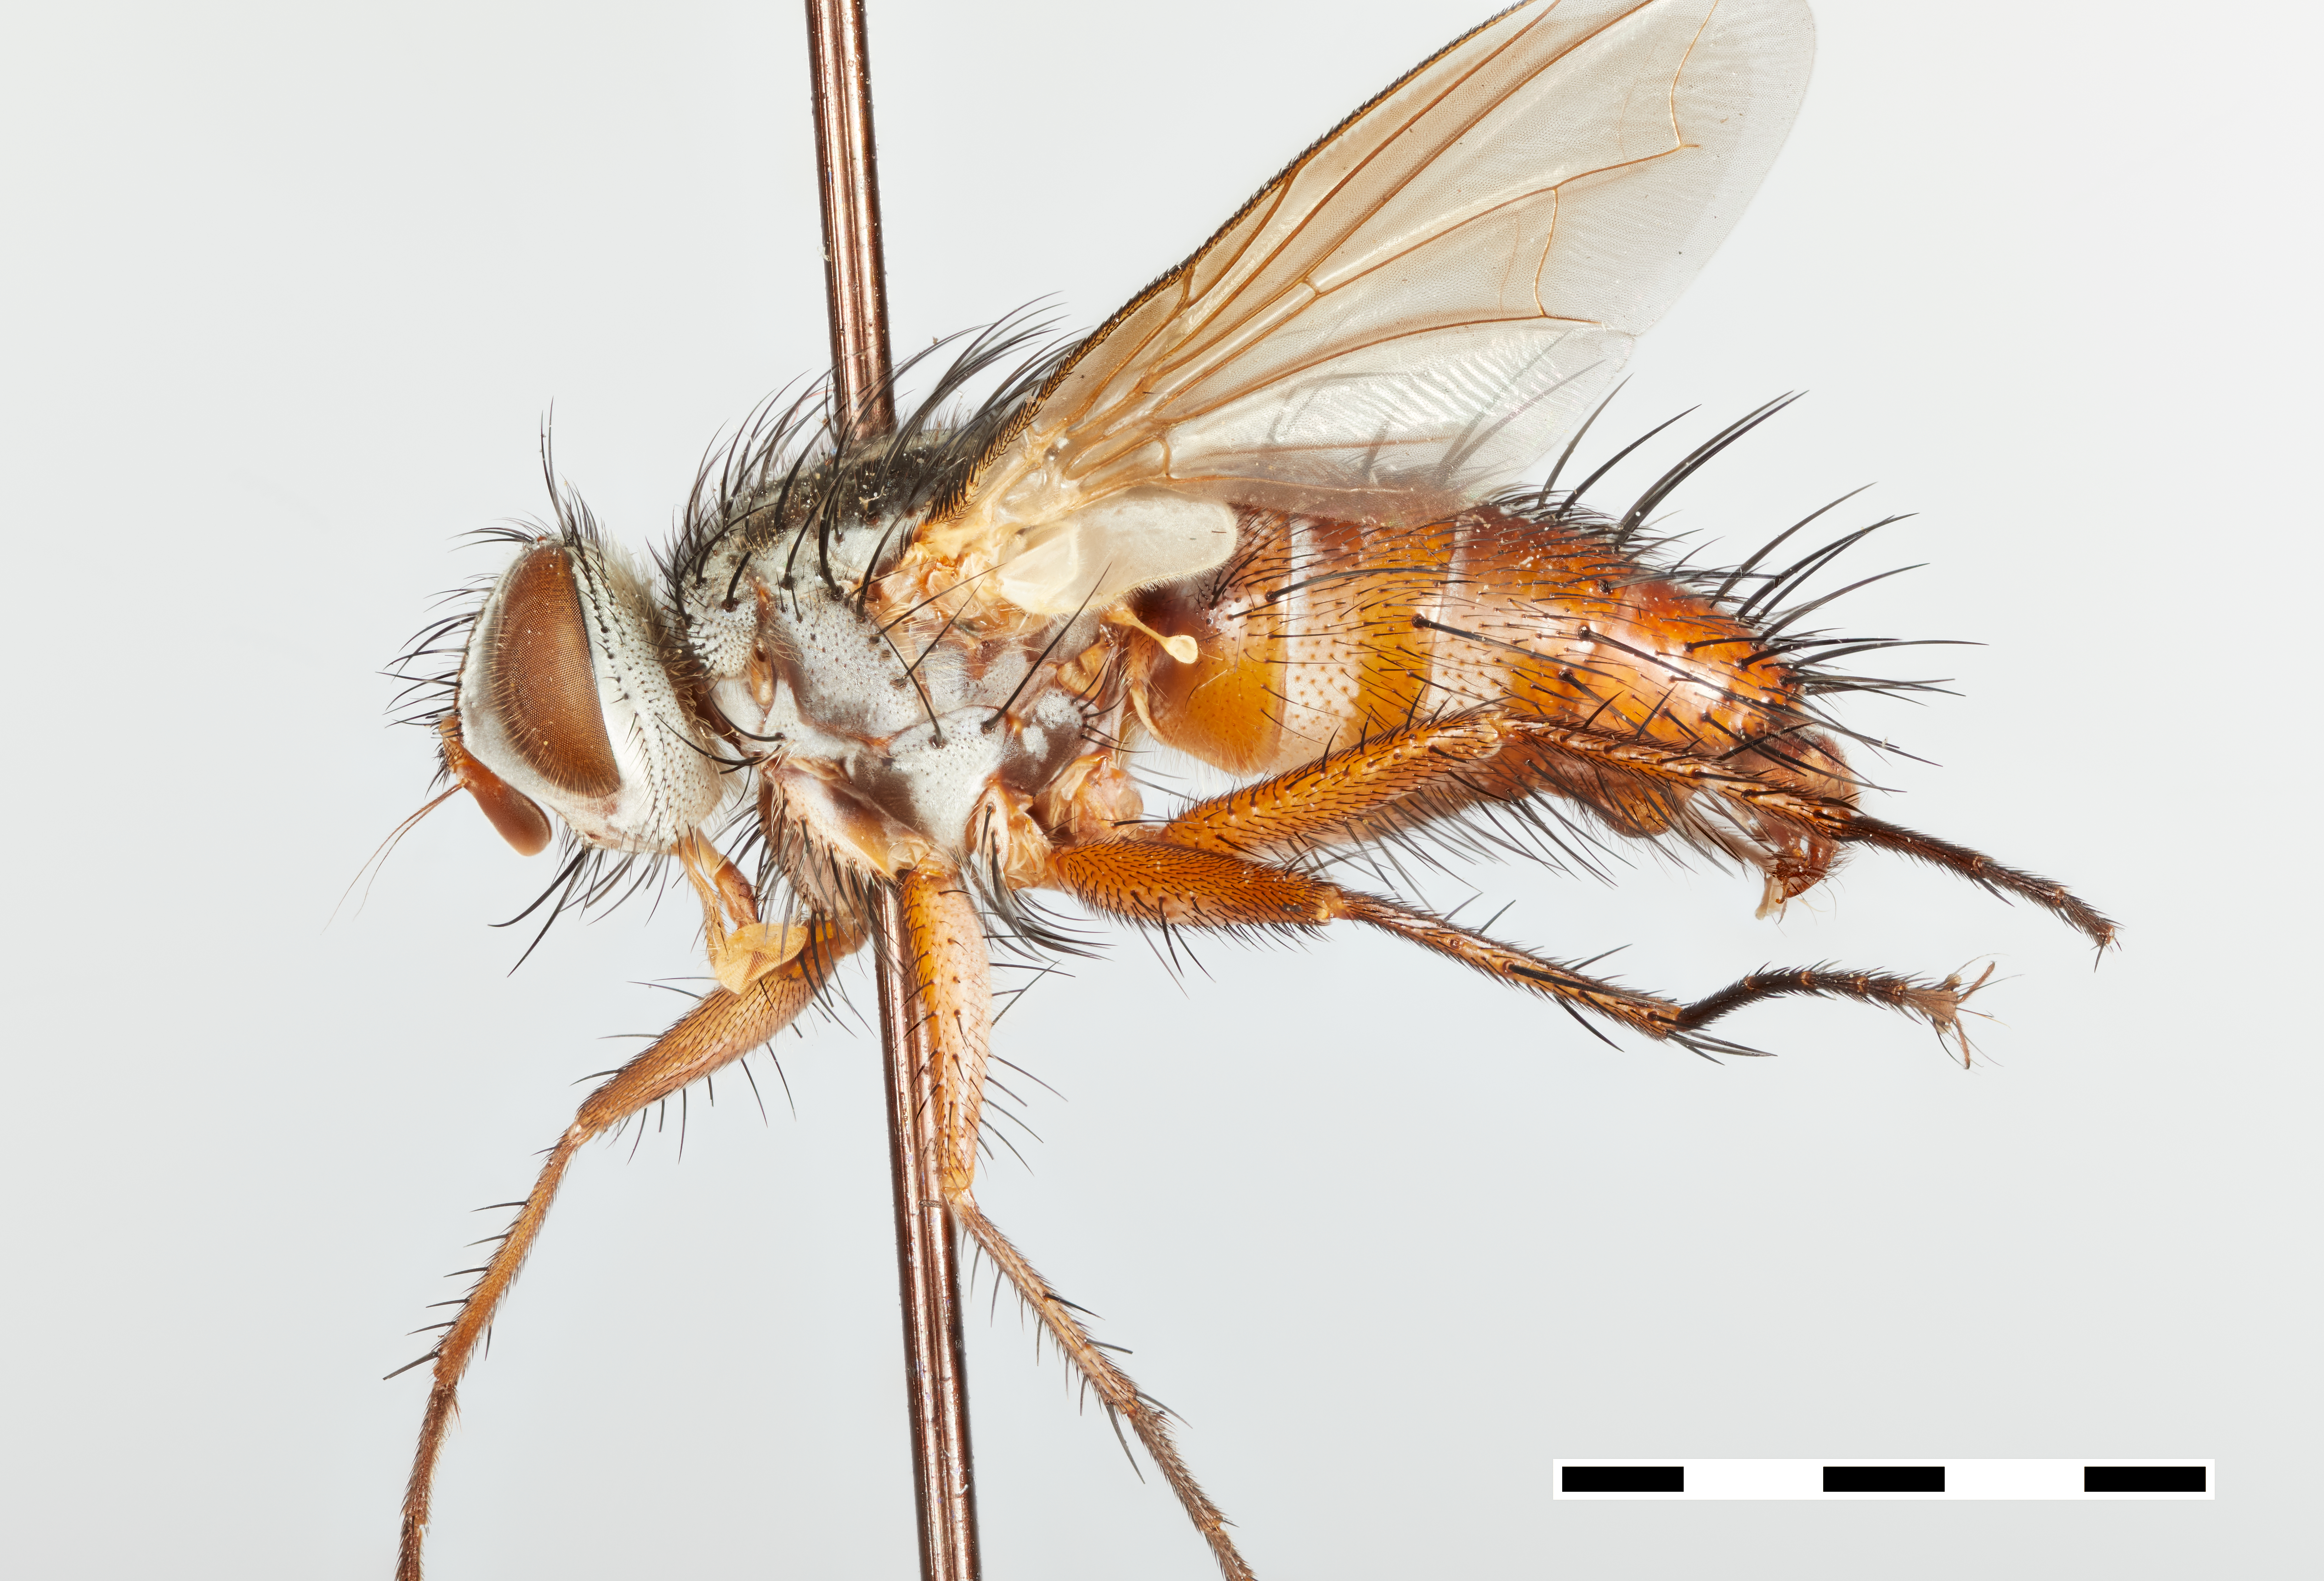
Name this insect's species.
Pseudeuantha rubripes
